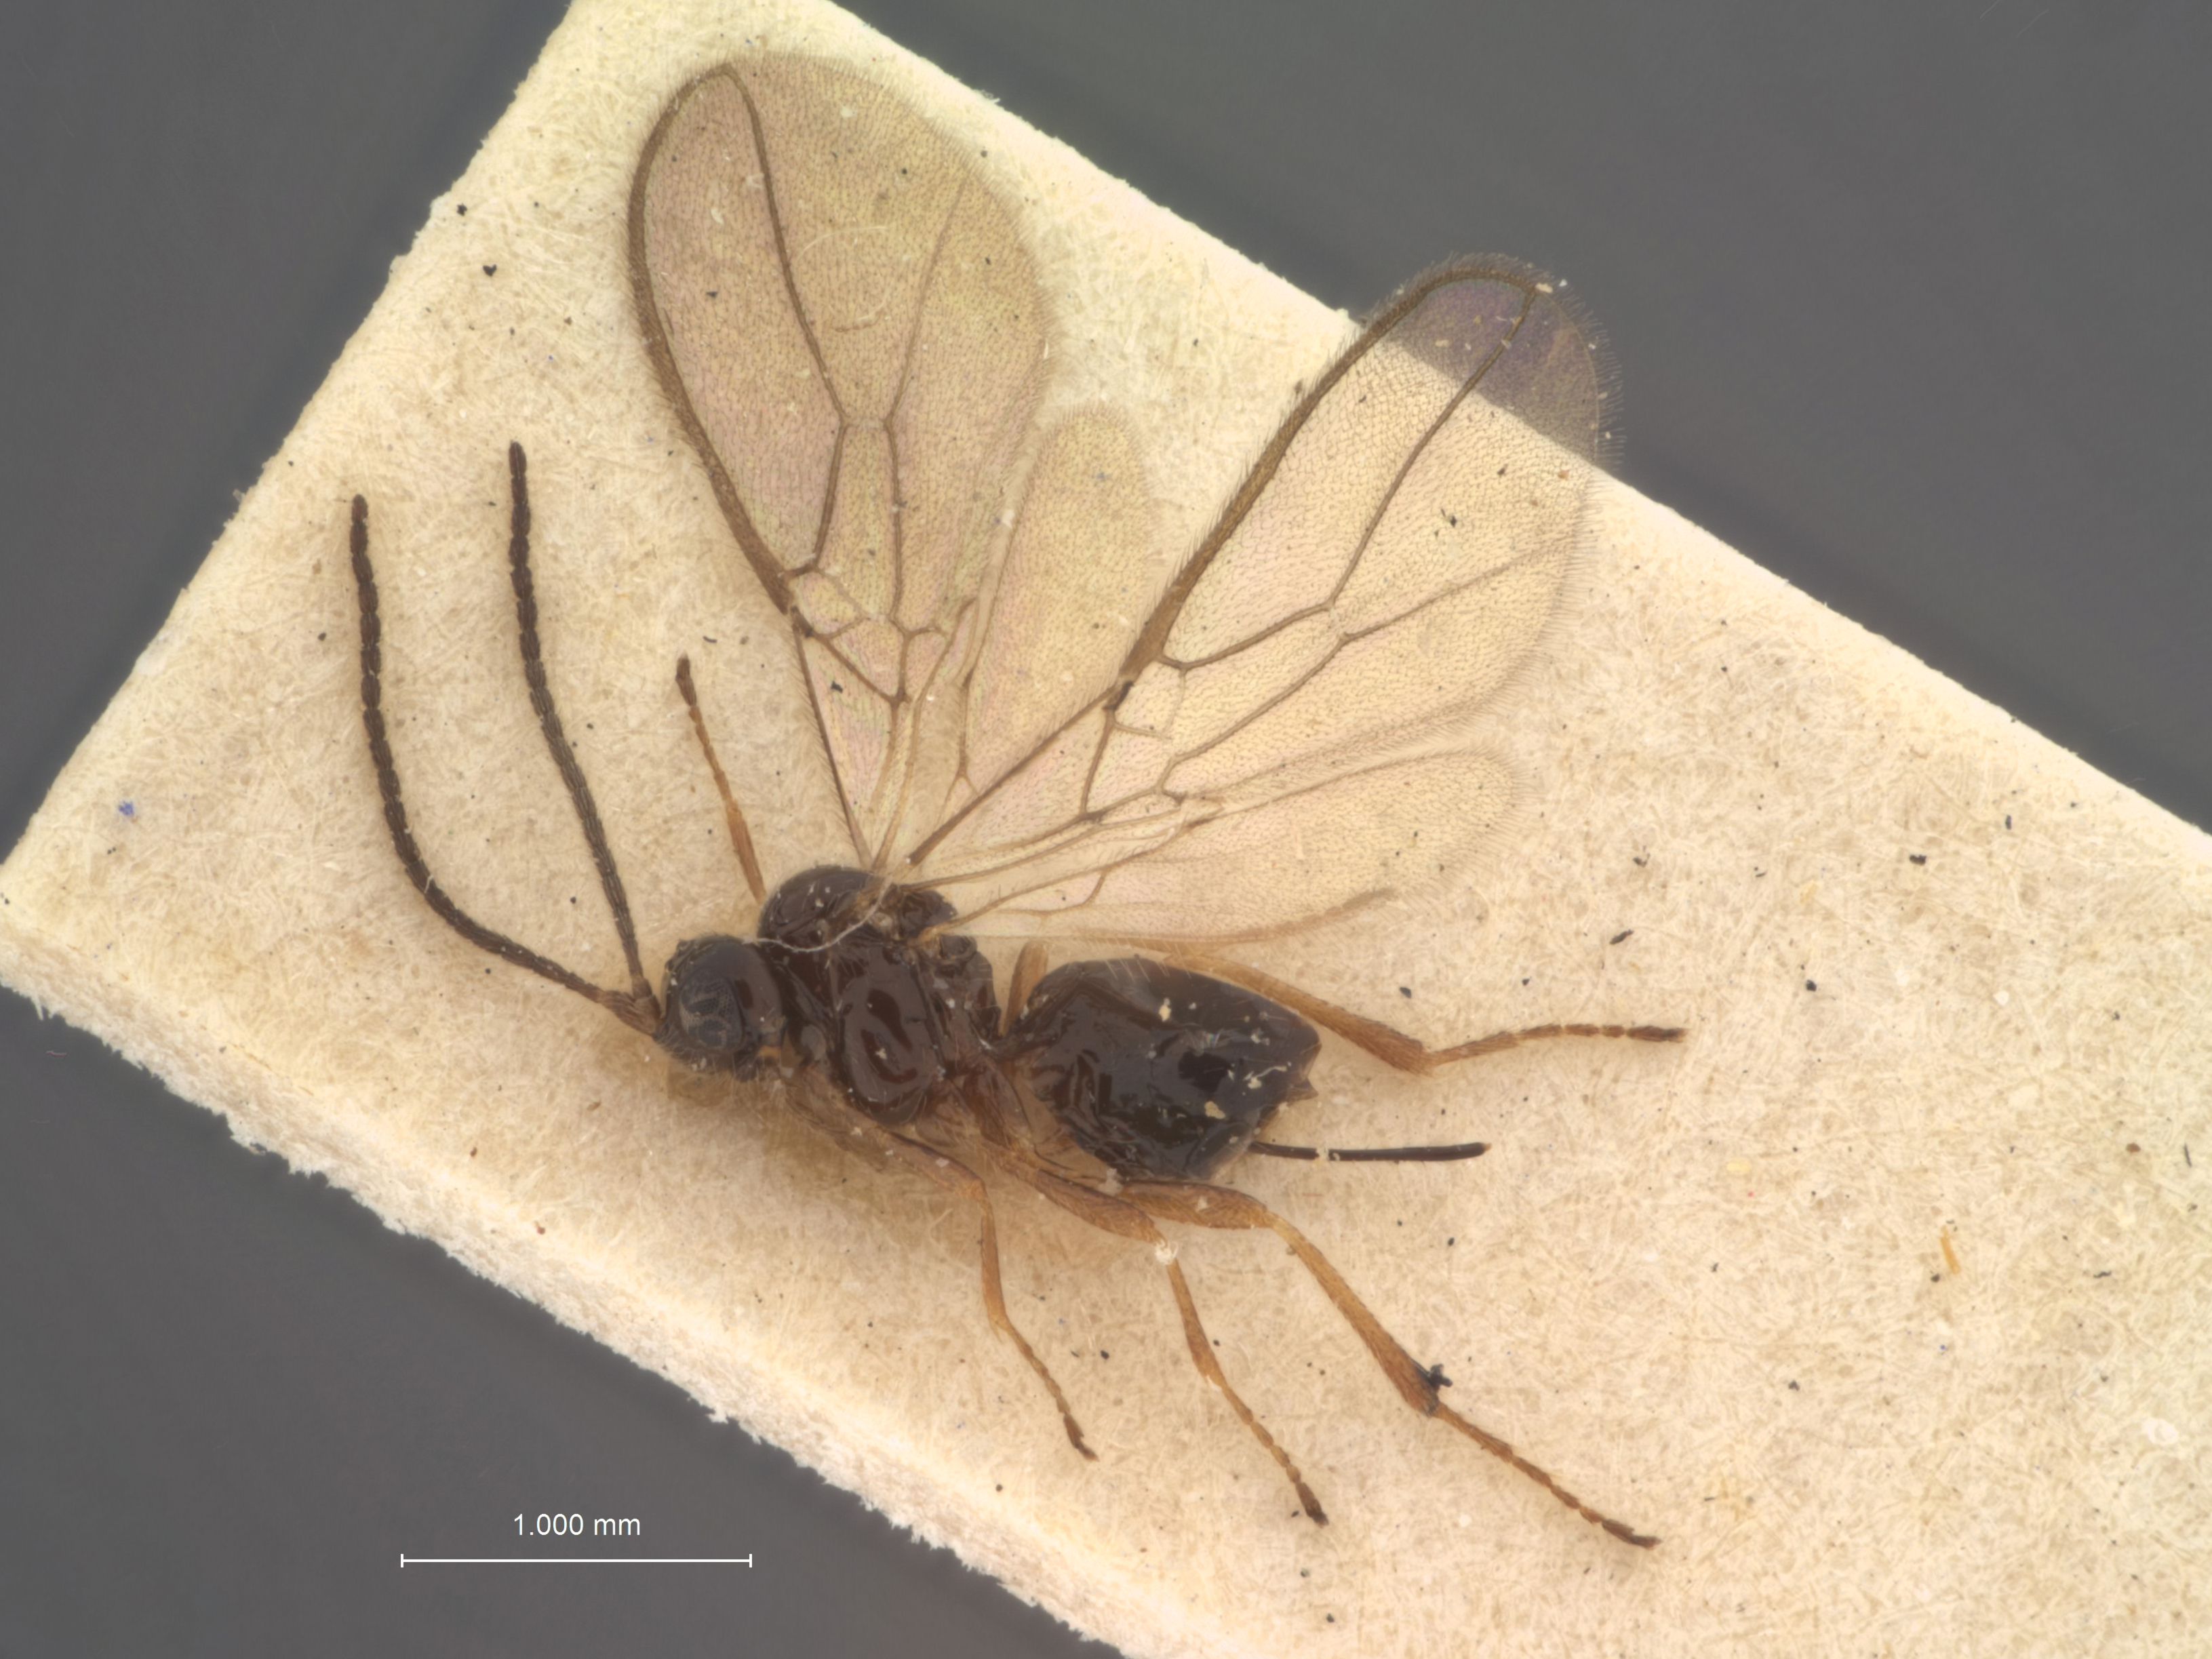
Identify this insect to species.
Aspilota liosoma
